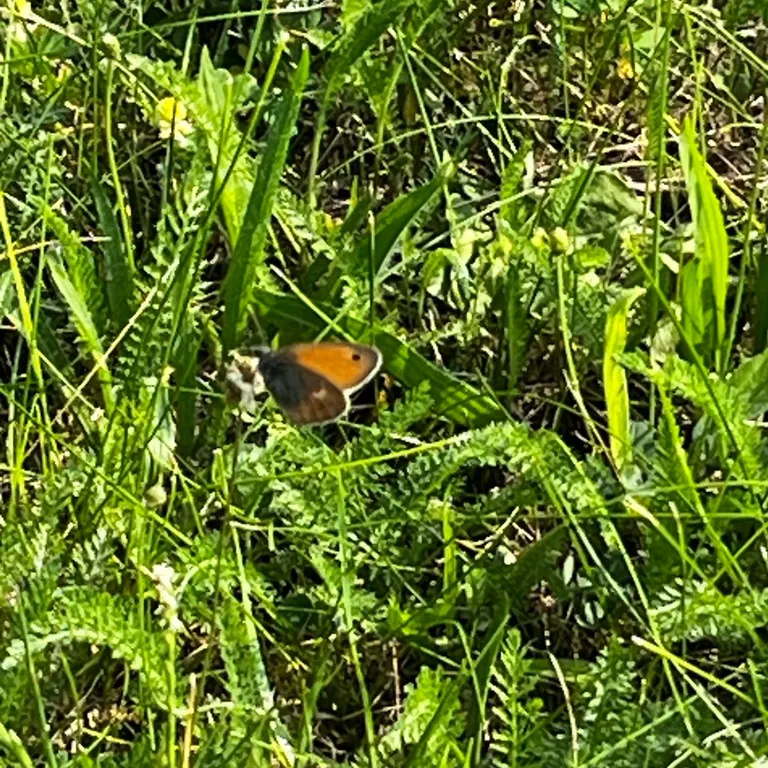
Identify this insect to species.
Coenonympha pamphilus
